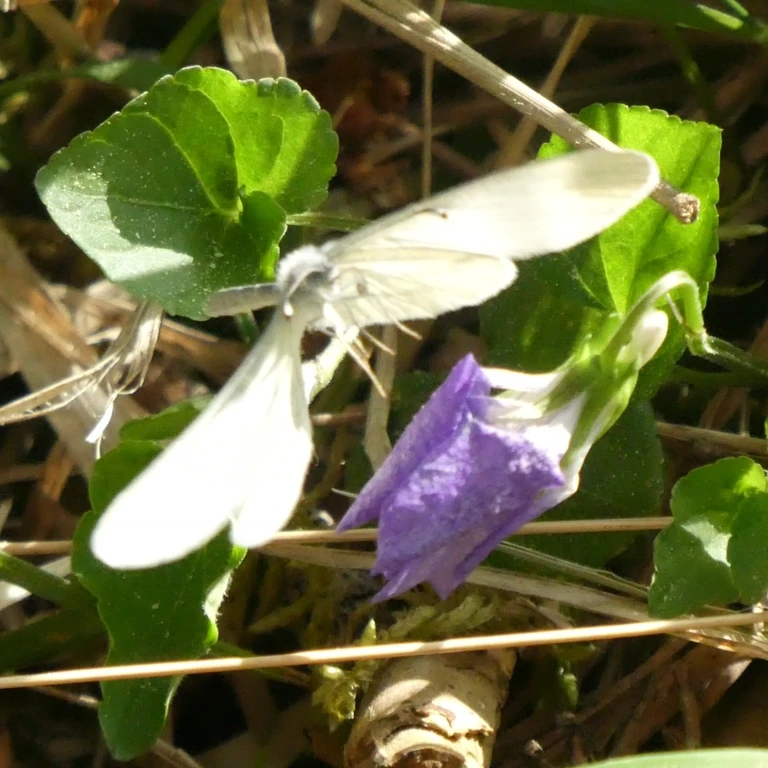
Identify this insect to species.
Leptidea sinapis/juvernica
